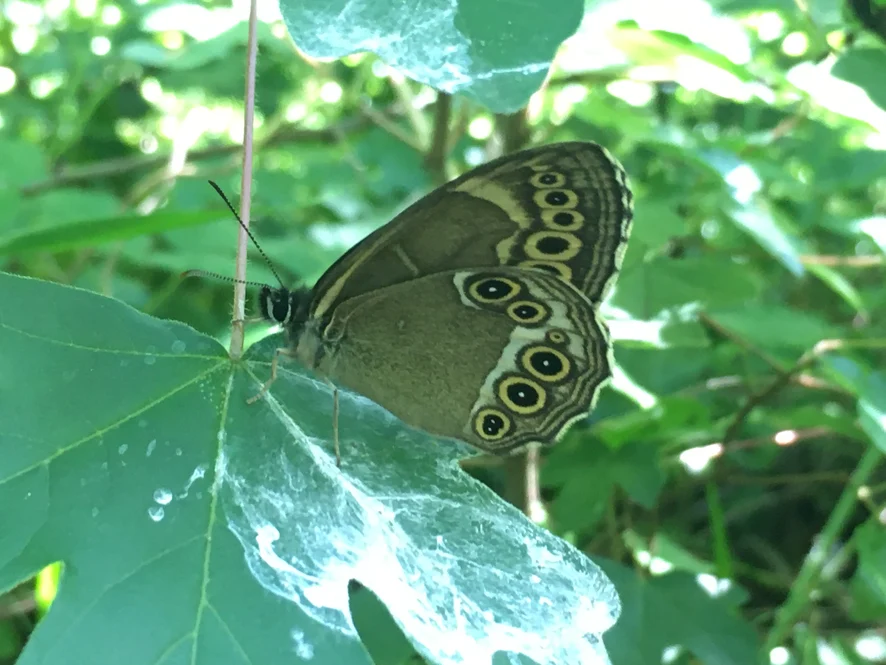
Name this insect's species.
Lopinga achine (also Pararge achine)
